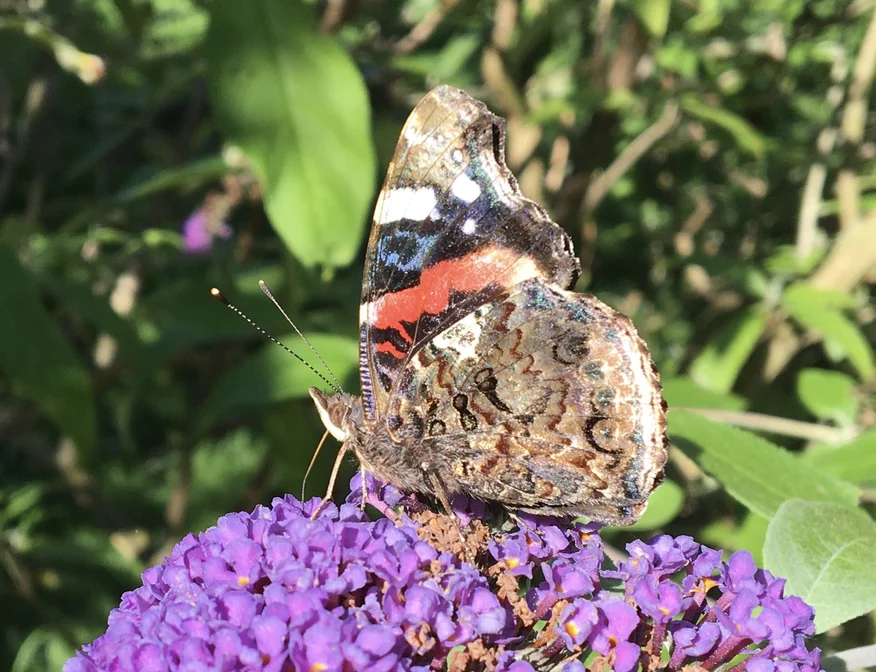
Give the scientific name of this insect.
Vanessa atalanta
